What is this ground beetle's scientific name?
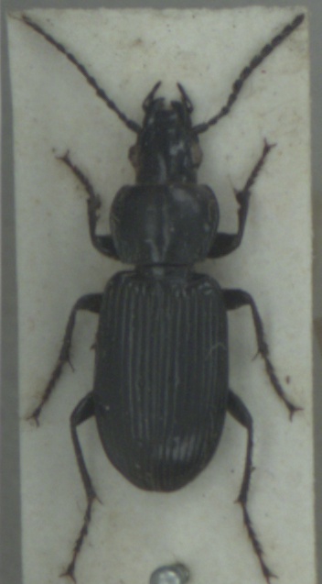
Pterostichus nigrita
